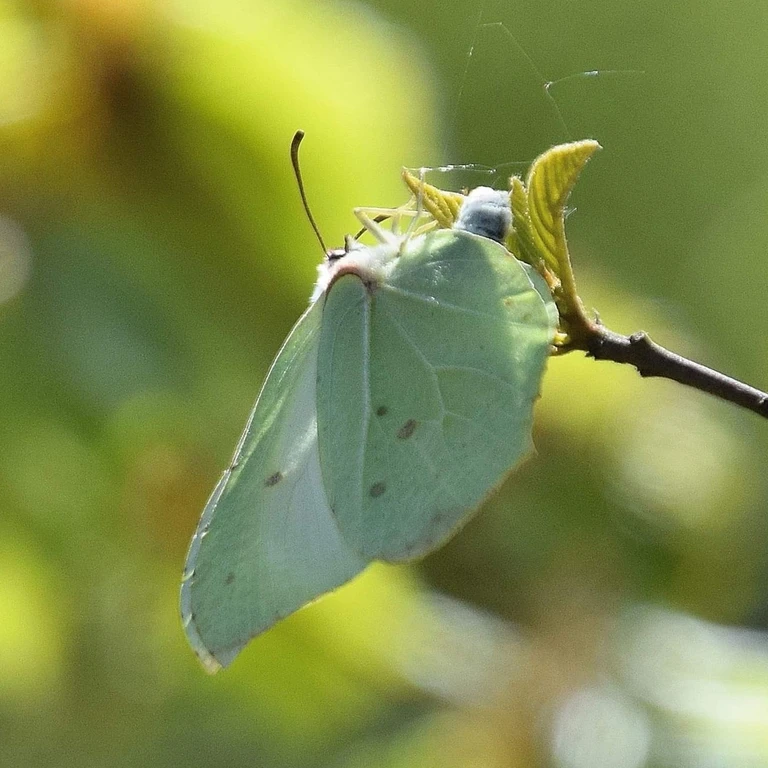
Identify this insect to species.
Gonepteryx rhamni
